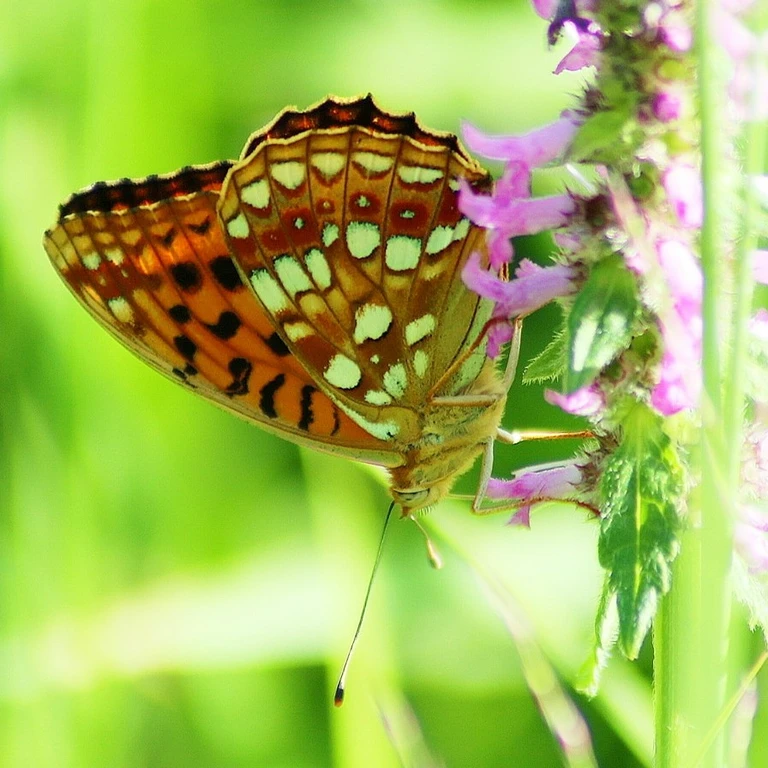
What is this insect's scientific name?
Fabriciana adippe
